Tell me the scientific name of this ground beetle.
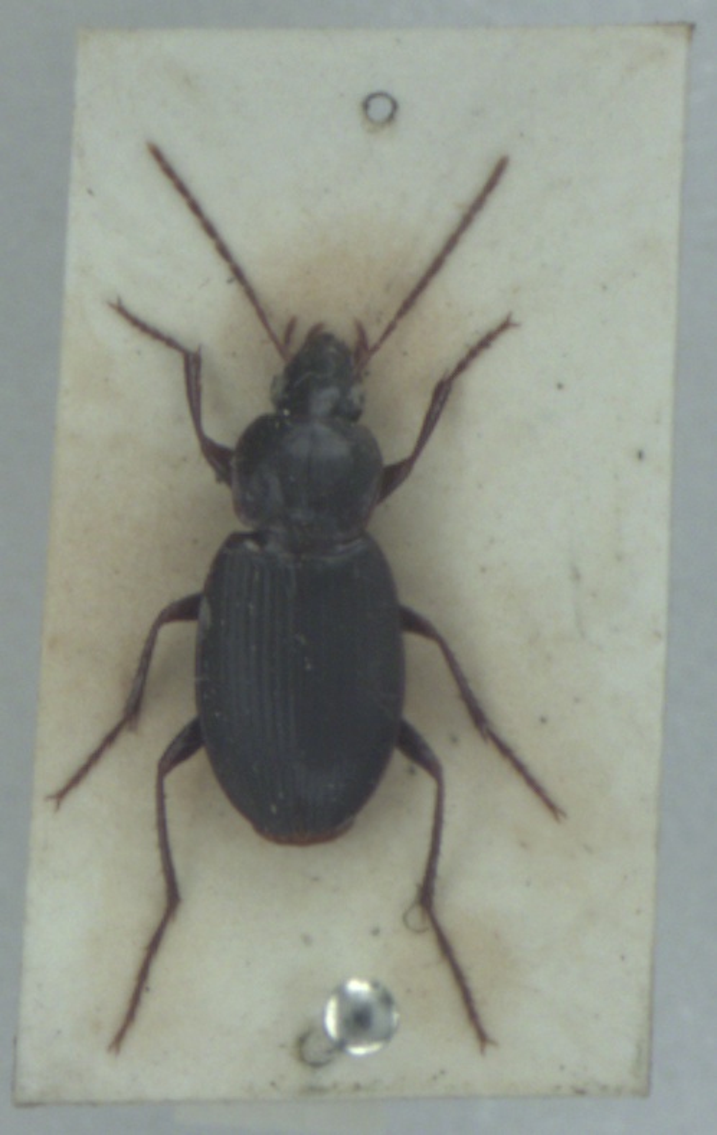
Calathus rotundicollis
